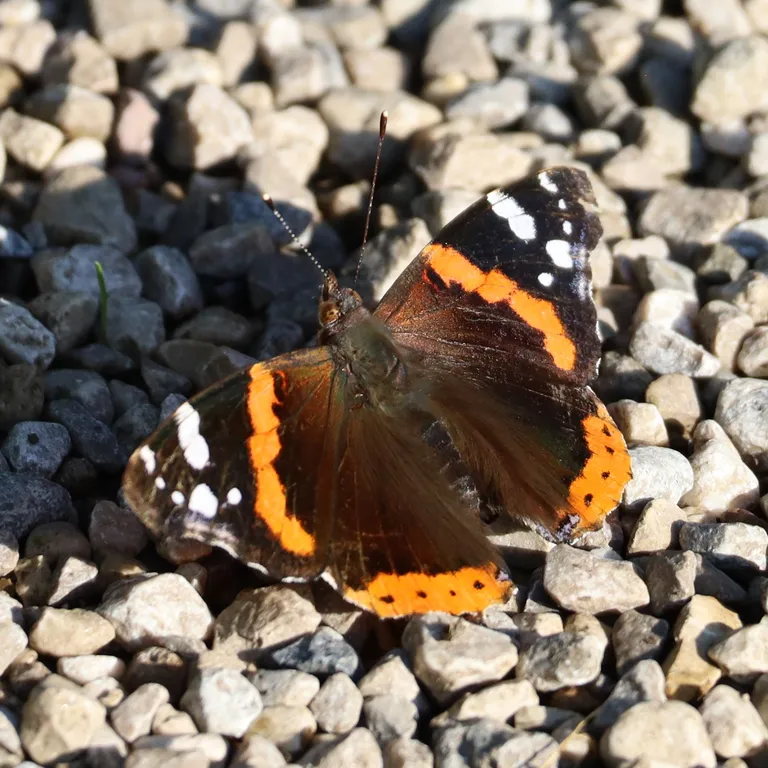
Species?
Vanessa atalanta
